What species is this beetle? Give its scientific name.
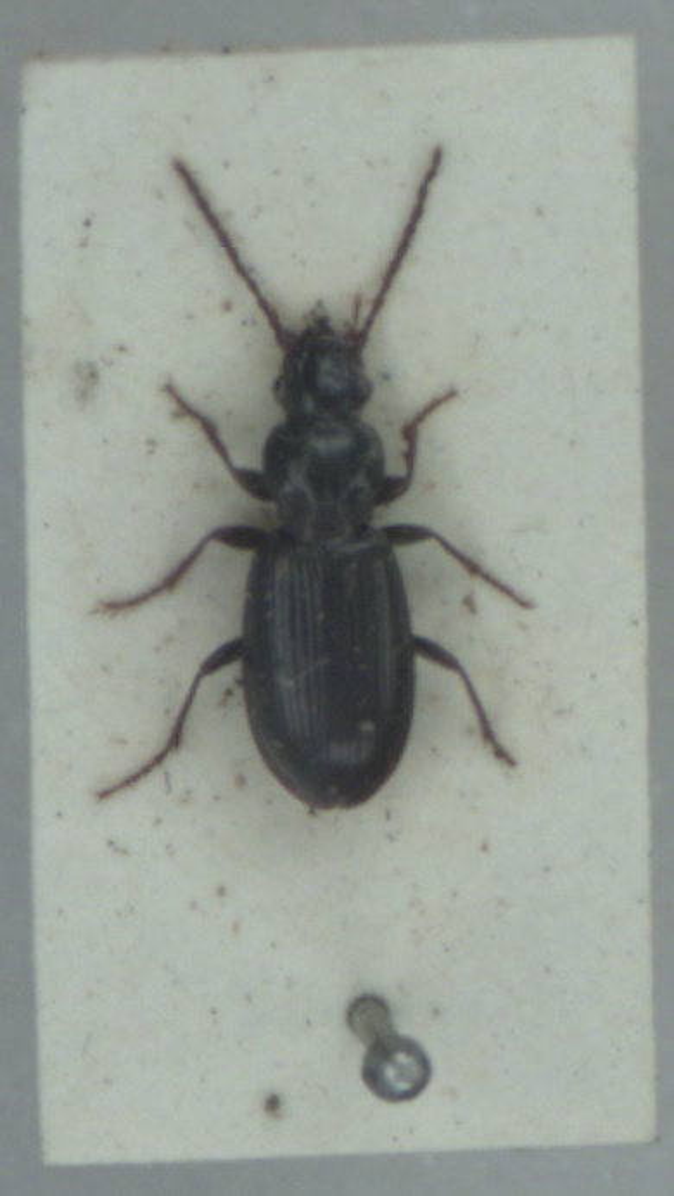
Patrobus assimilis
